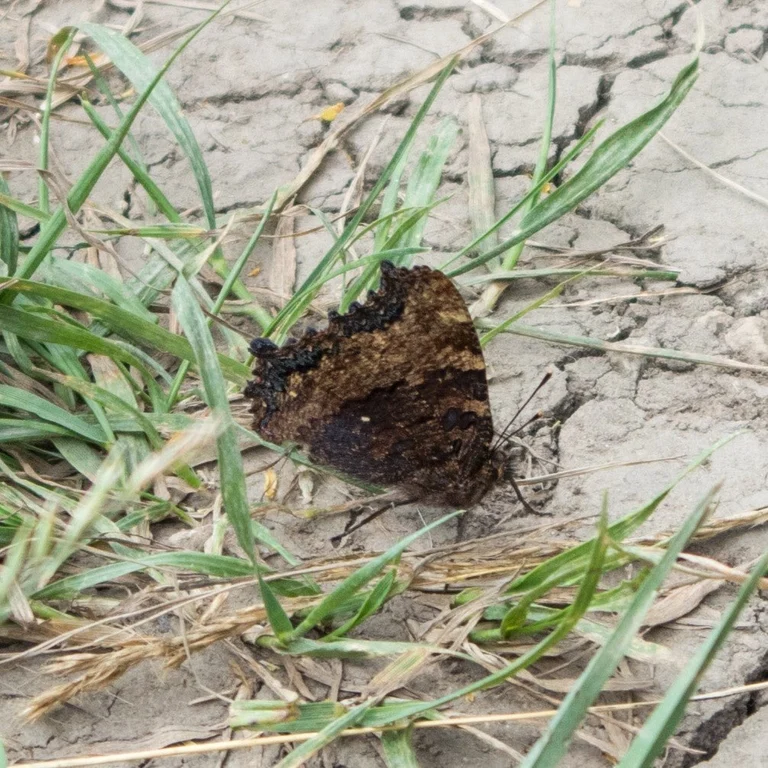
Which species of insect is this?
Aglais urticae
